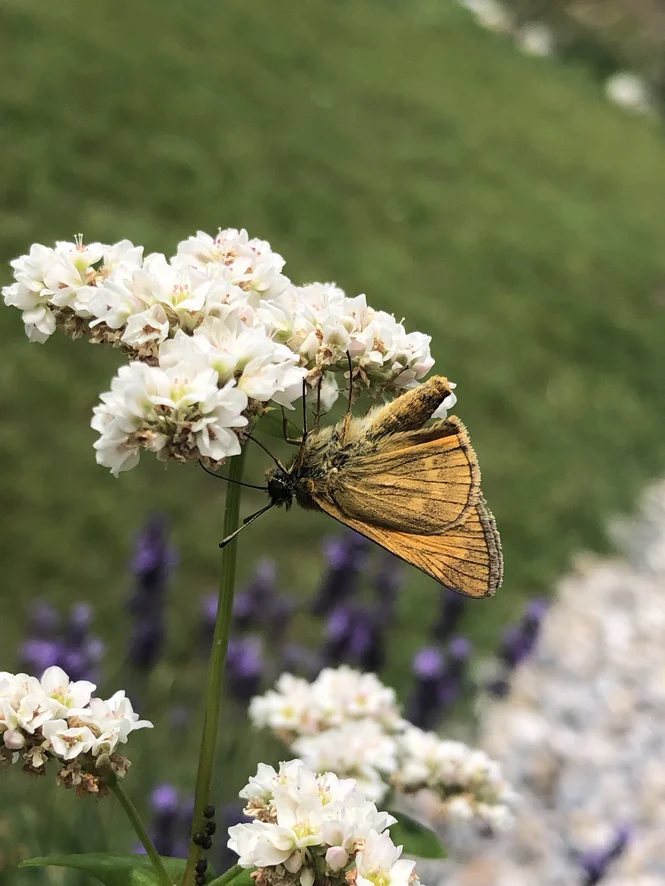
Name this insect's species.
Ochlodes sylvanus (also Ochlodes venata)
